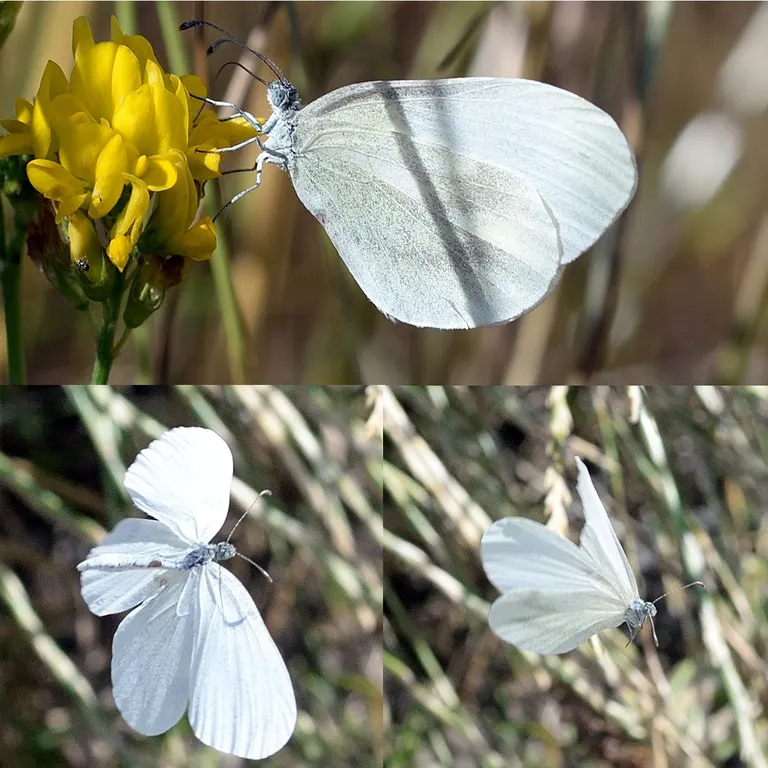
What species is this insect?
Leptidea sinapis/juvernica
